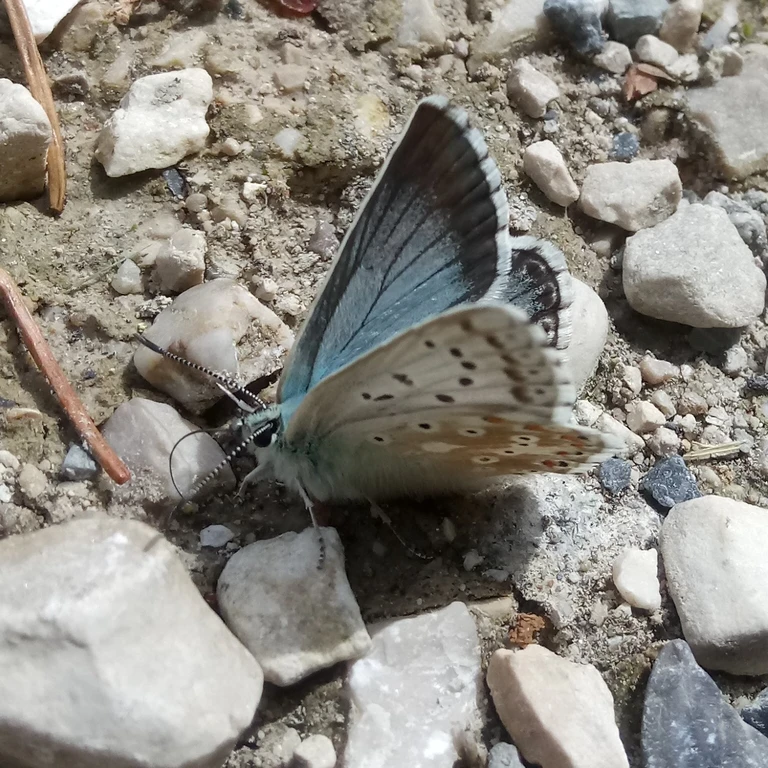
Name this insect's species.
Lysandra coridon
